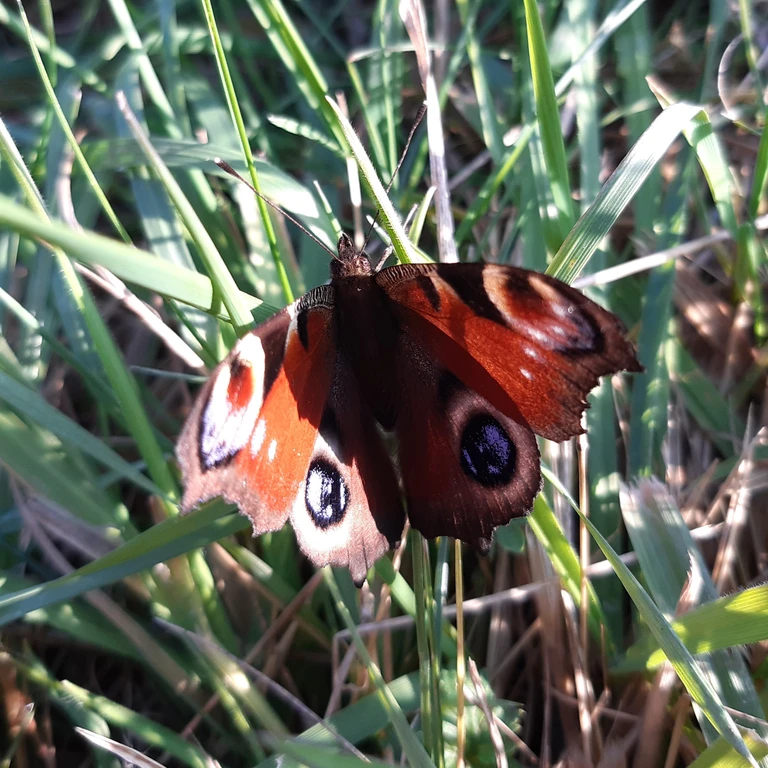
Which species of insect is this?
Aglais io
